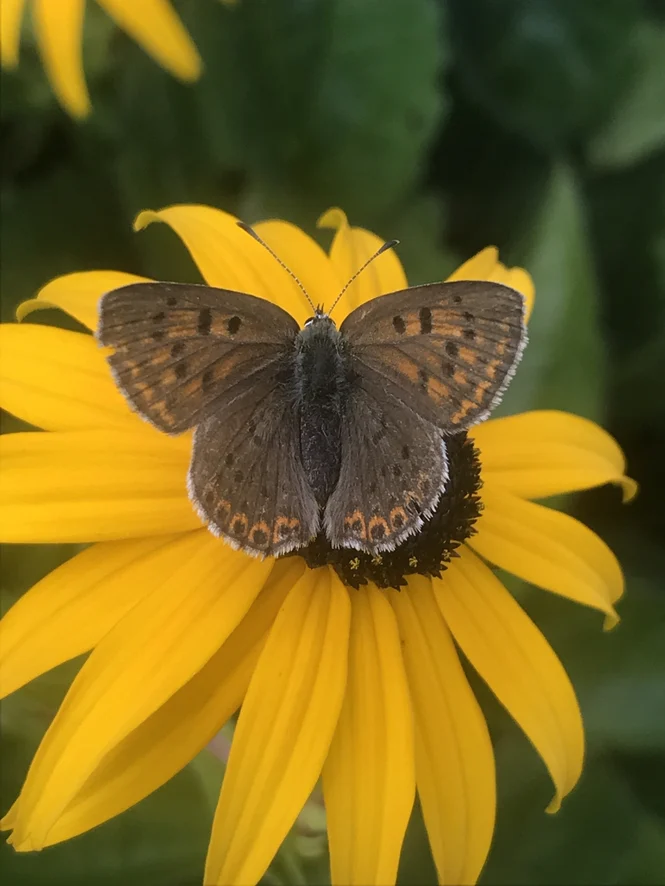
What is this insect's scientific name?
Lycaena tityrus (also Loweia tityrus)
